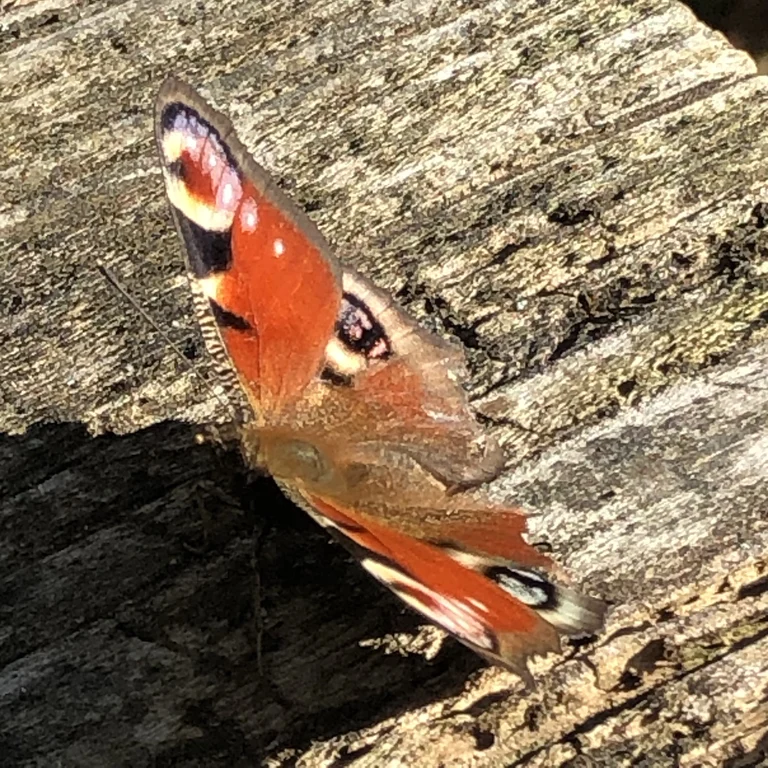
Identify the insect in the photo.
Aglais io
